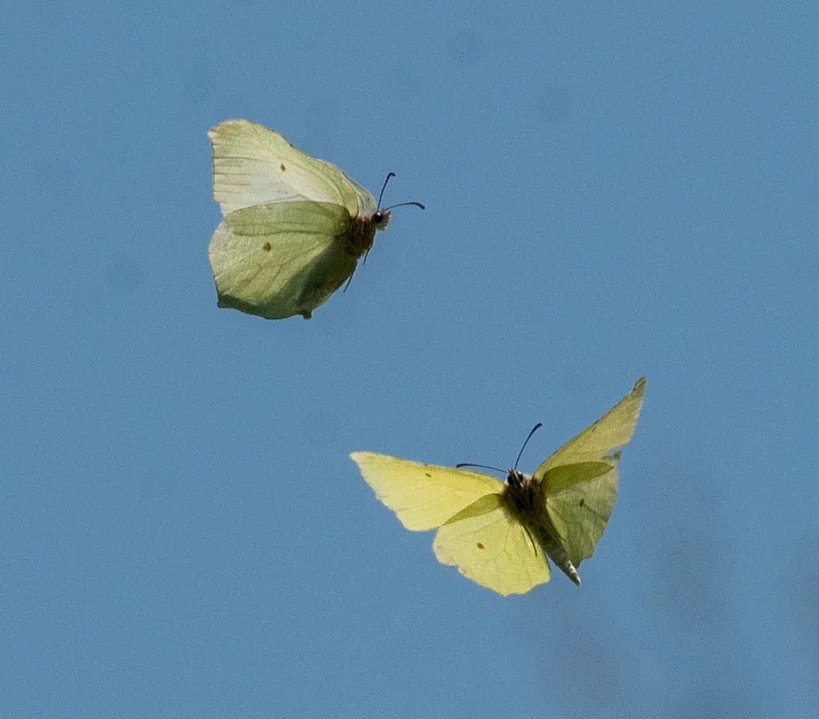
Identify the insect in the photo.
Gonepteryx rhamni
